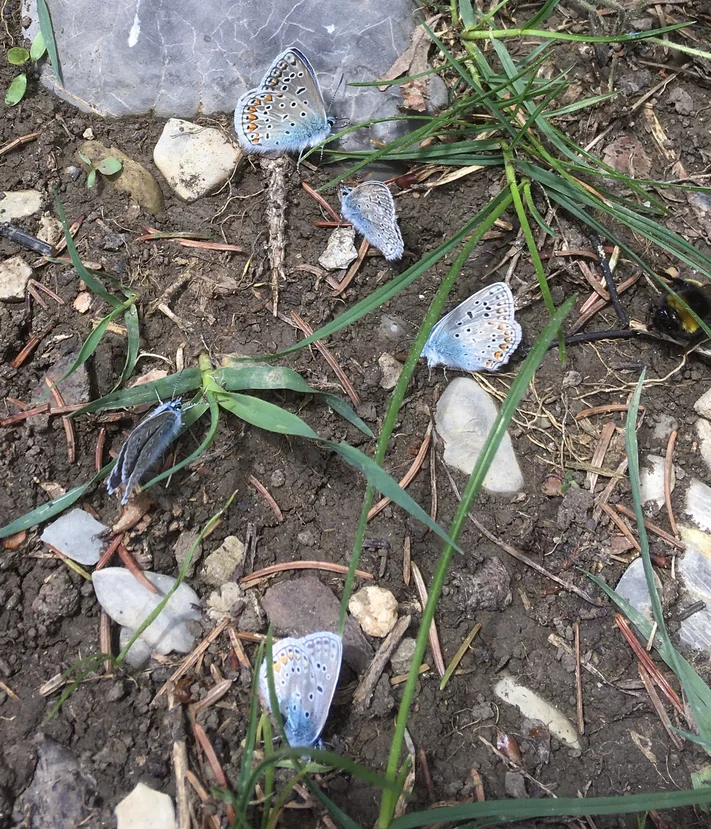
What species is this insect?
Polyommatus icarus
